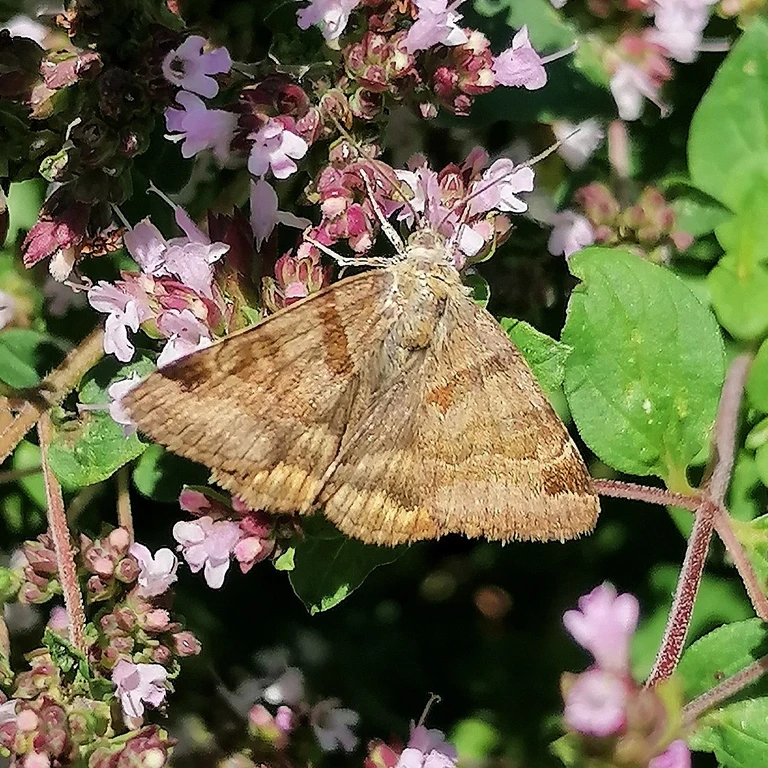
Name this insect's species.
Euclidia glyphica
